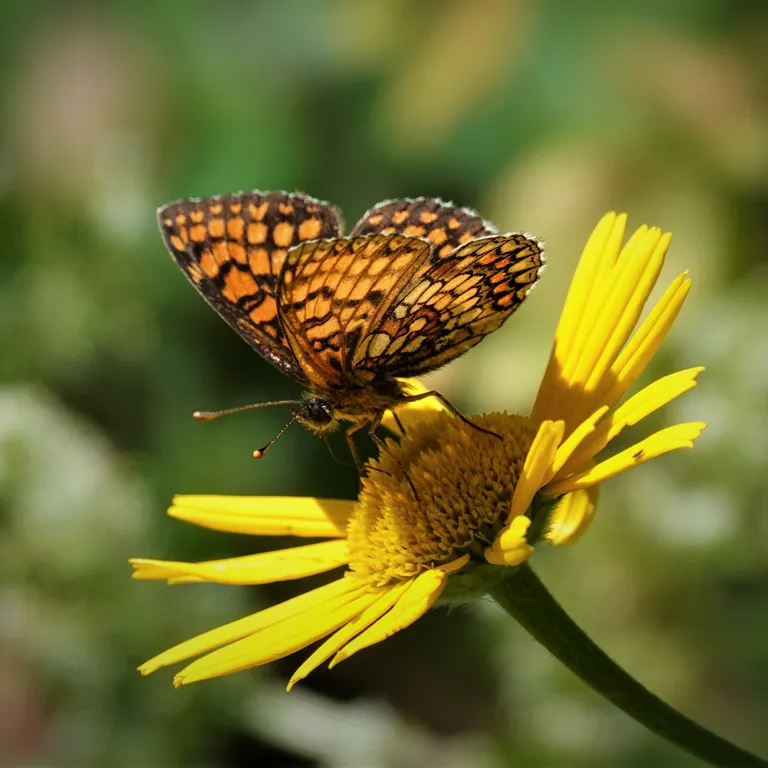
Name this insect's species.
Melitaea athalia
